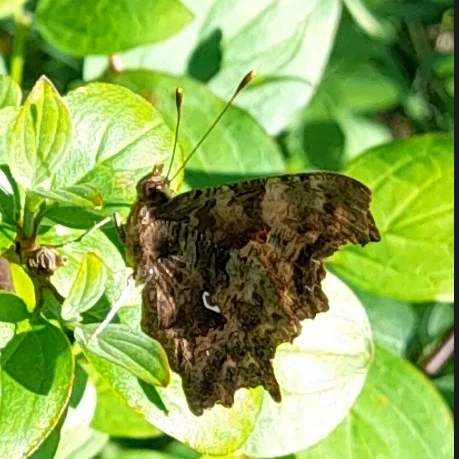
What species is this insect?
Polygonia c-album
